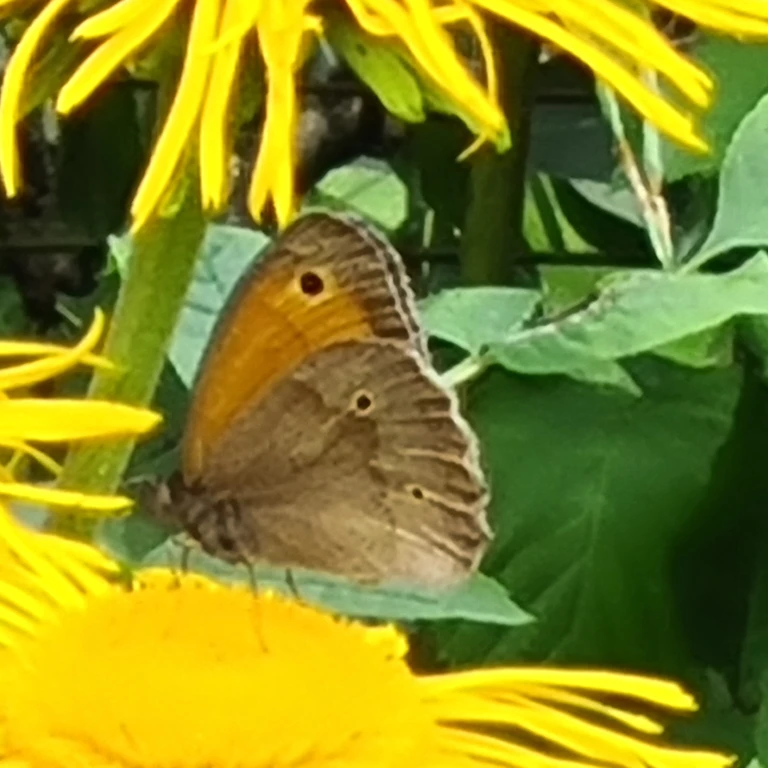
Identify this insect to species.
Maniola jurtina
